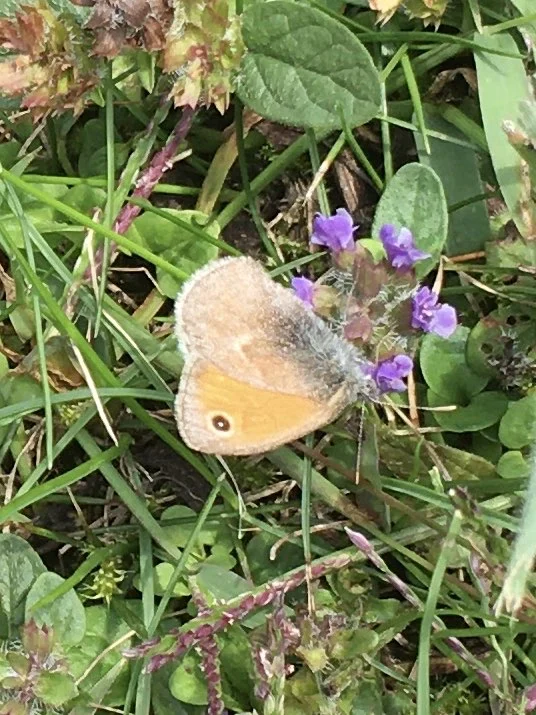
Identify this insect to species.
Coenonympha pamphilus
